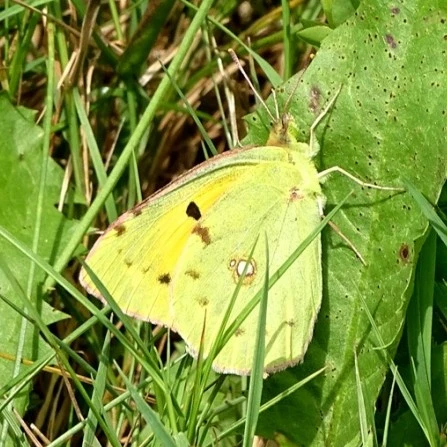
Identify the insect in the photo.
Colias croceus
